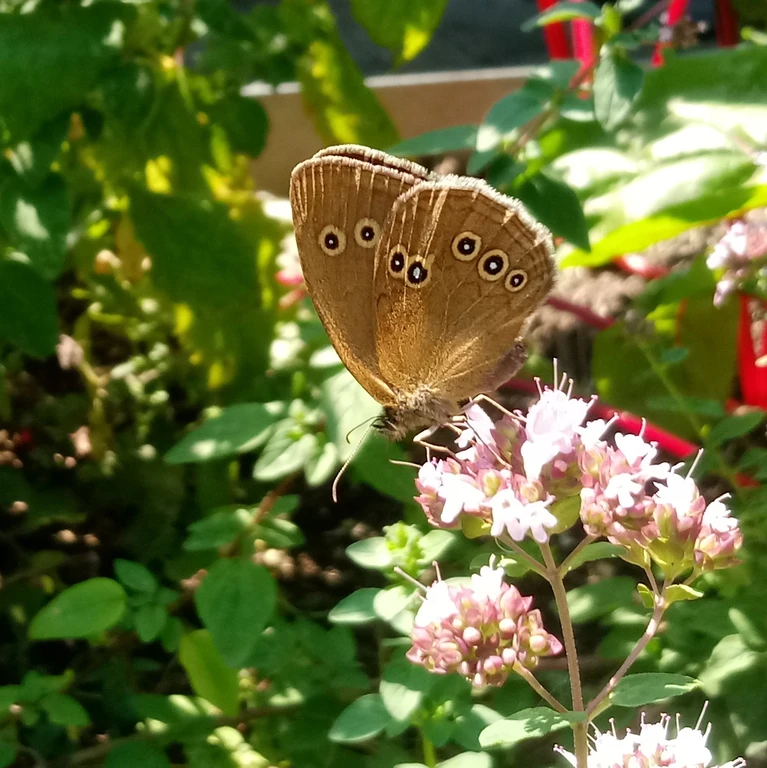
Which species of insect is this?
Aphantopus hyperantus
